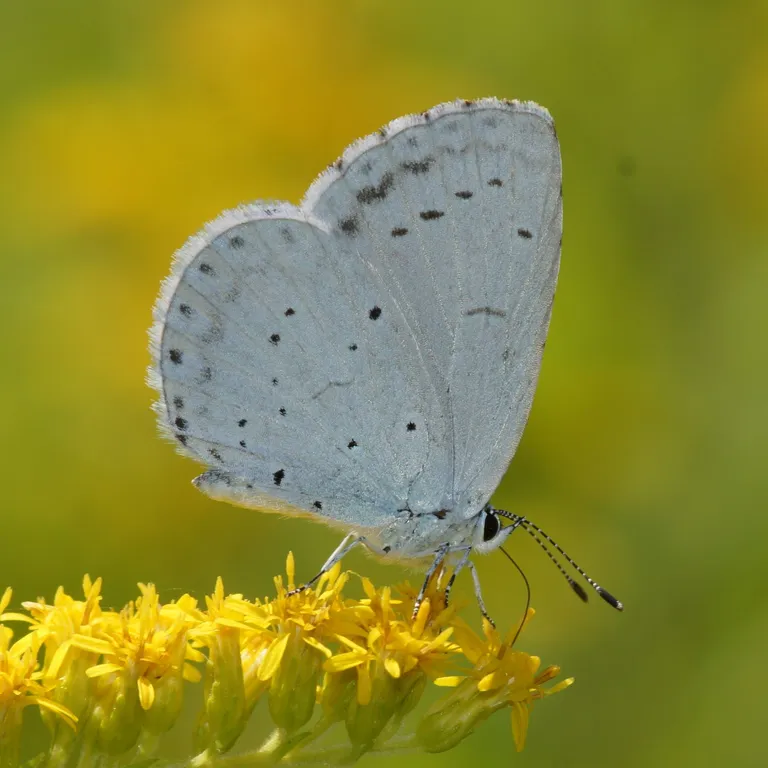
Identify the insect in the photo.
Celastrina argiolus
